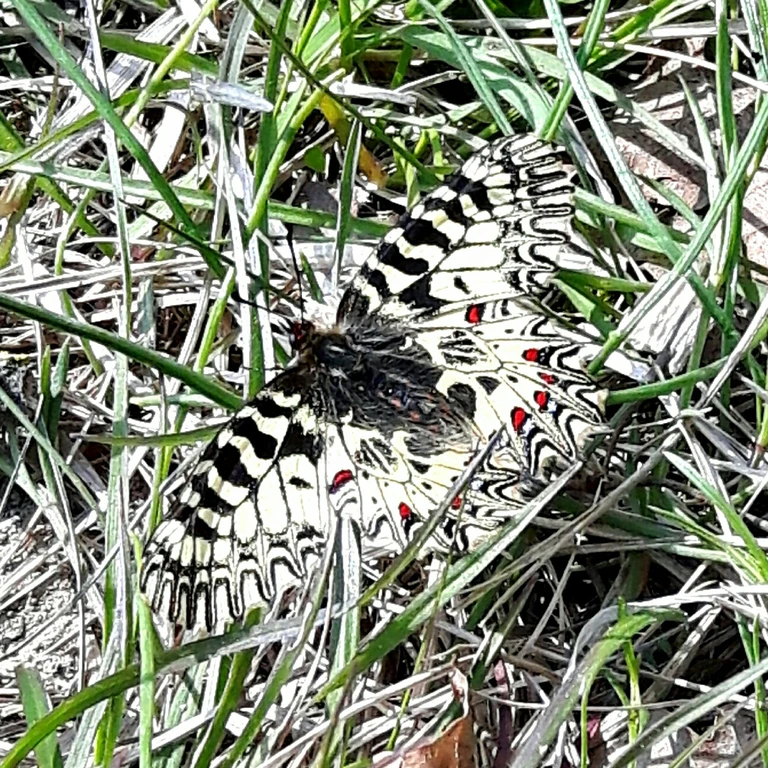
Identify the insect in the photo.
Zerynthia polyxena
